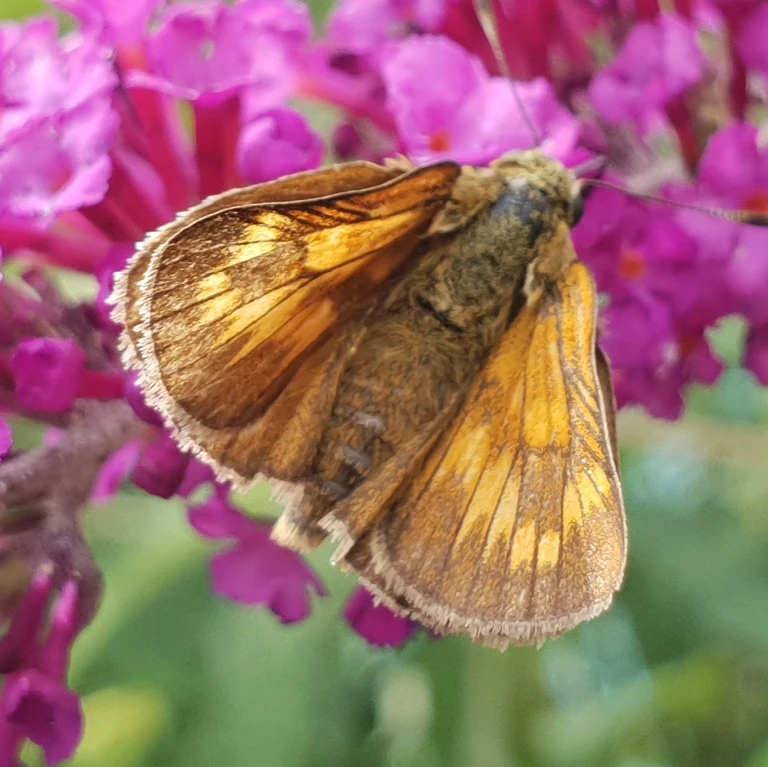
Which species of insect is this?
Ochlodes sylvanus (also Ochlodes venata)
